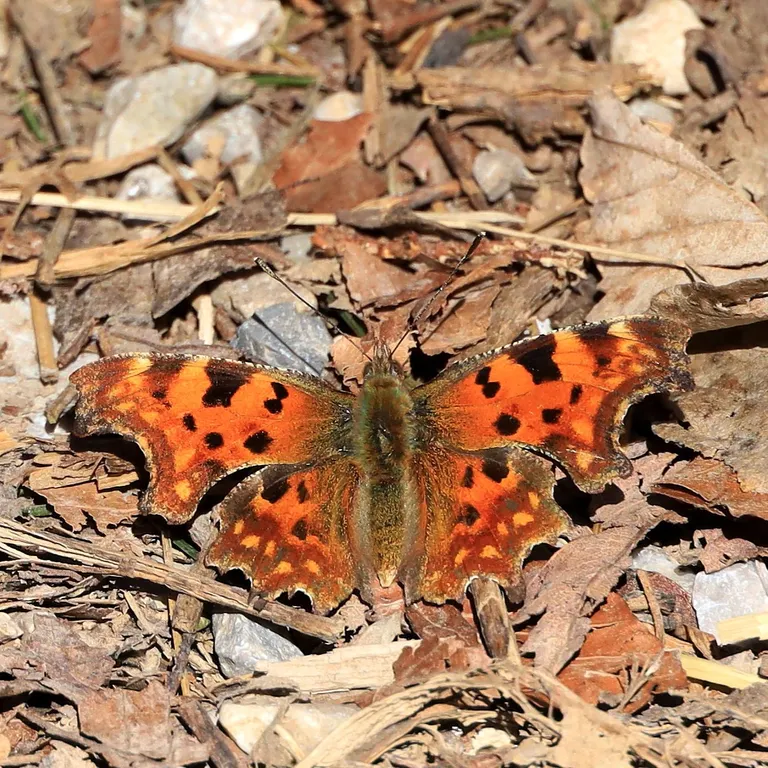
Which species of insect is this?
Polygonia c-album
